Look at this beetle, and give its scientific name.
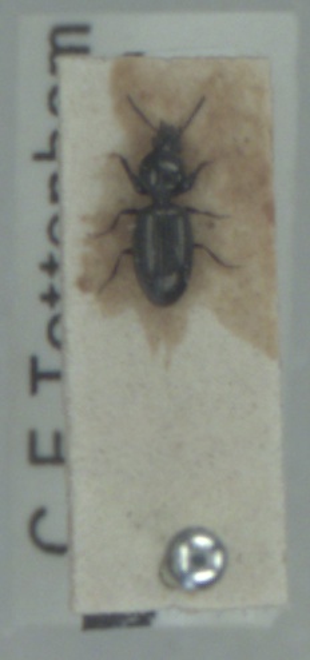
Dyschirius tristis
